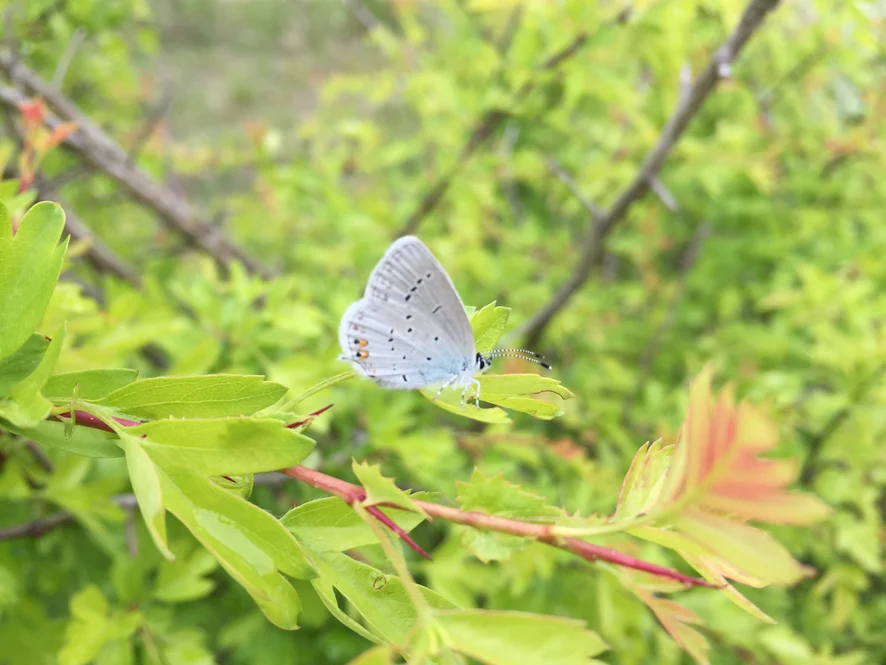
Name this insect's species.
Cupido argiades (also Elkalyce argiades)
